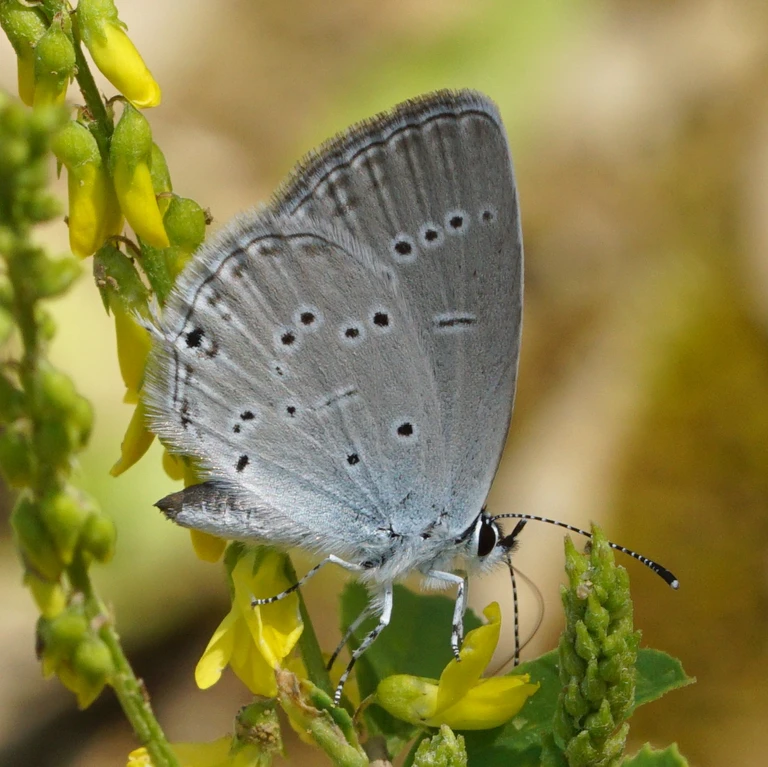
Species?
Cupido decolorata (also Elkalyce decolorata)
